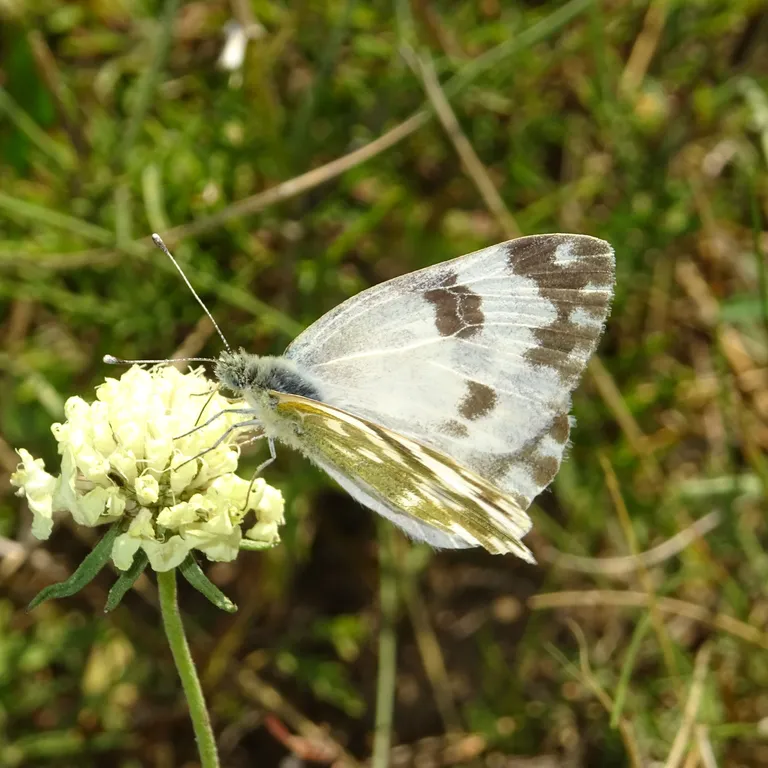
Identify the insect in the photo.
Pontia edusa
